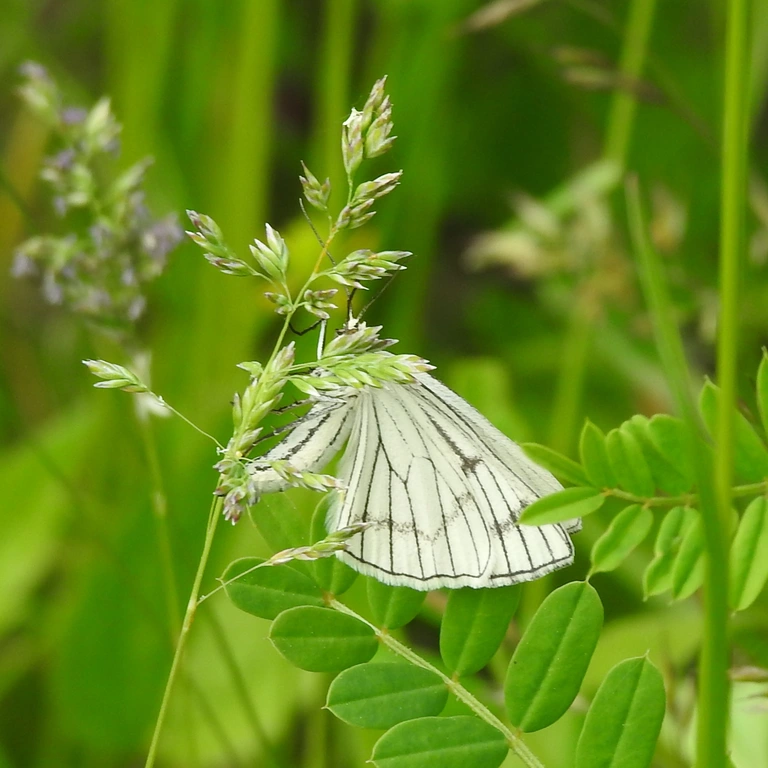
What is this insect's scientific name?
Siona lineata
